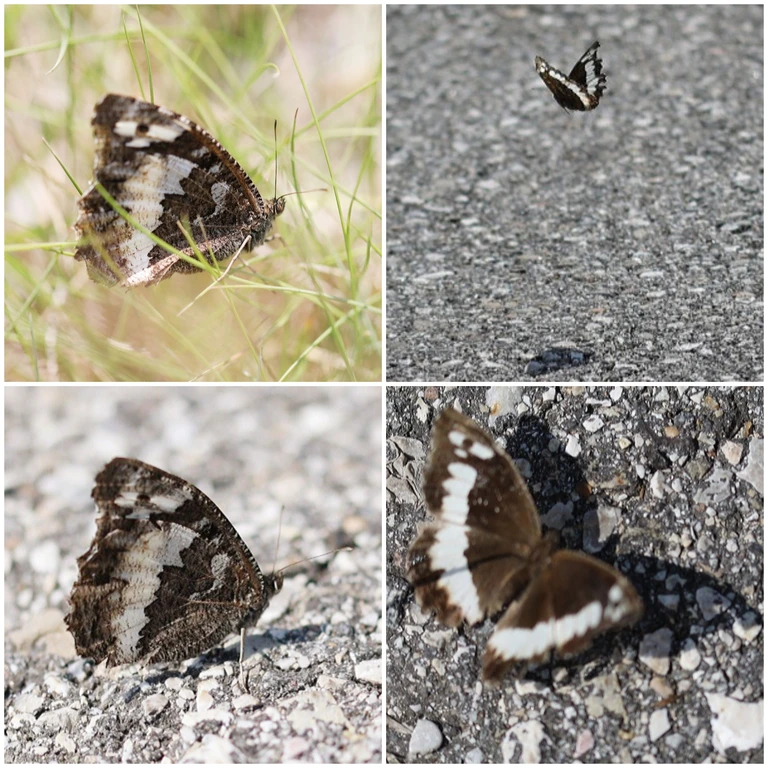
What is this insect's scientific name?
Brintesia circe
